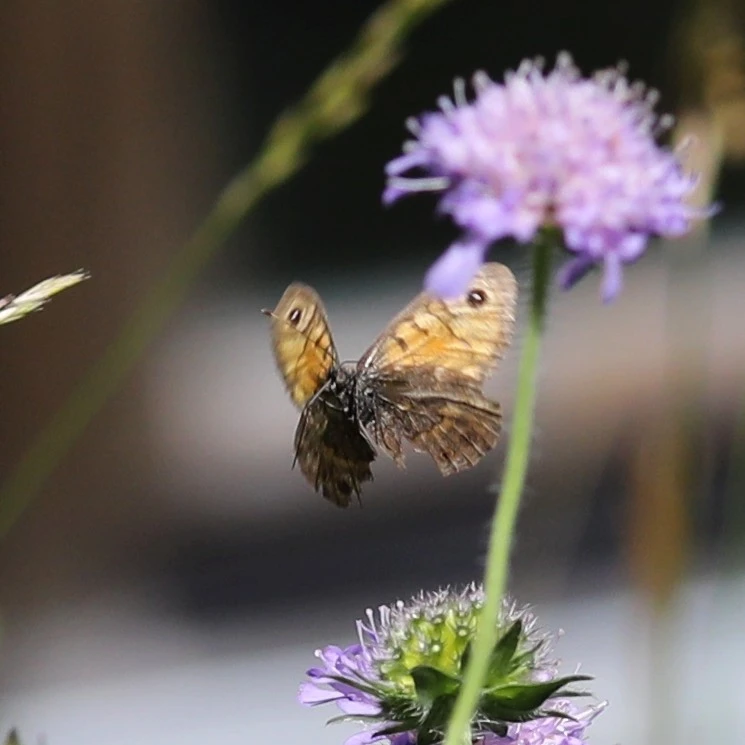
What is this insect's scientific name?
Lasiommata megera (also Pararge megera)
